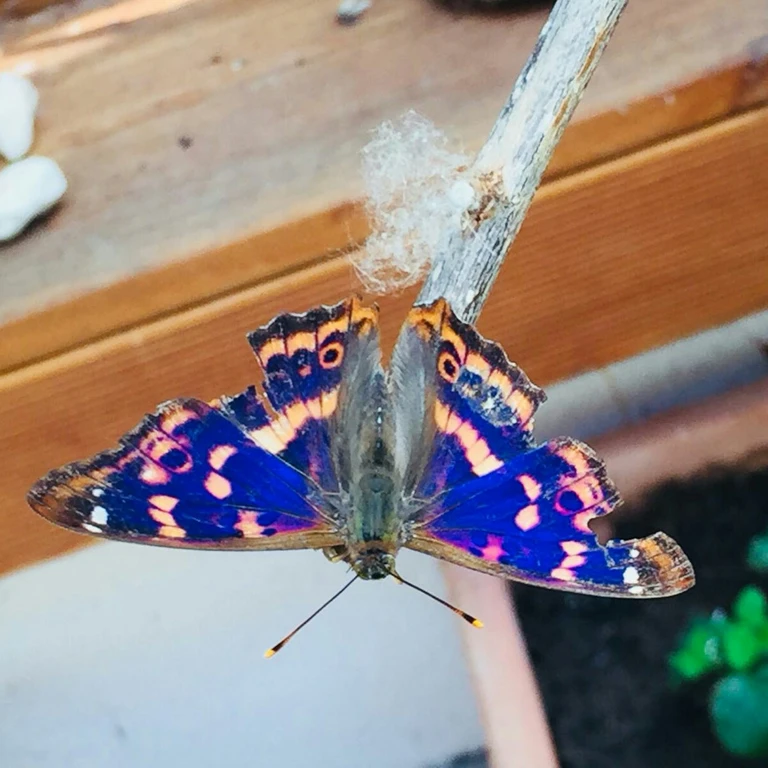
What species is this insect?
Apatura ilia
